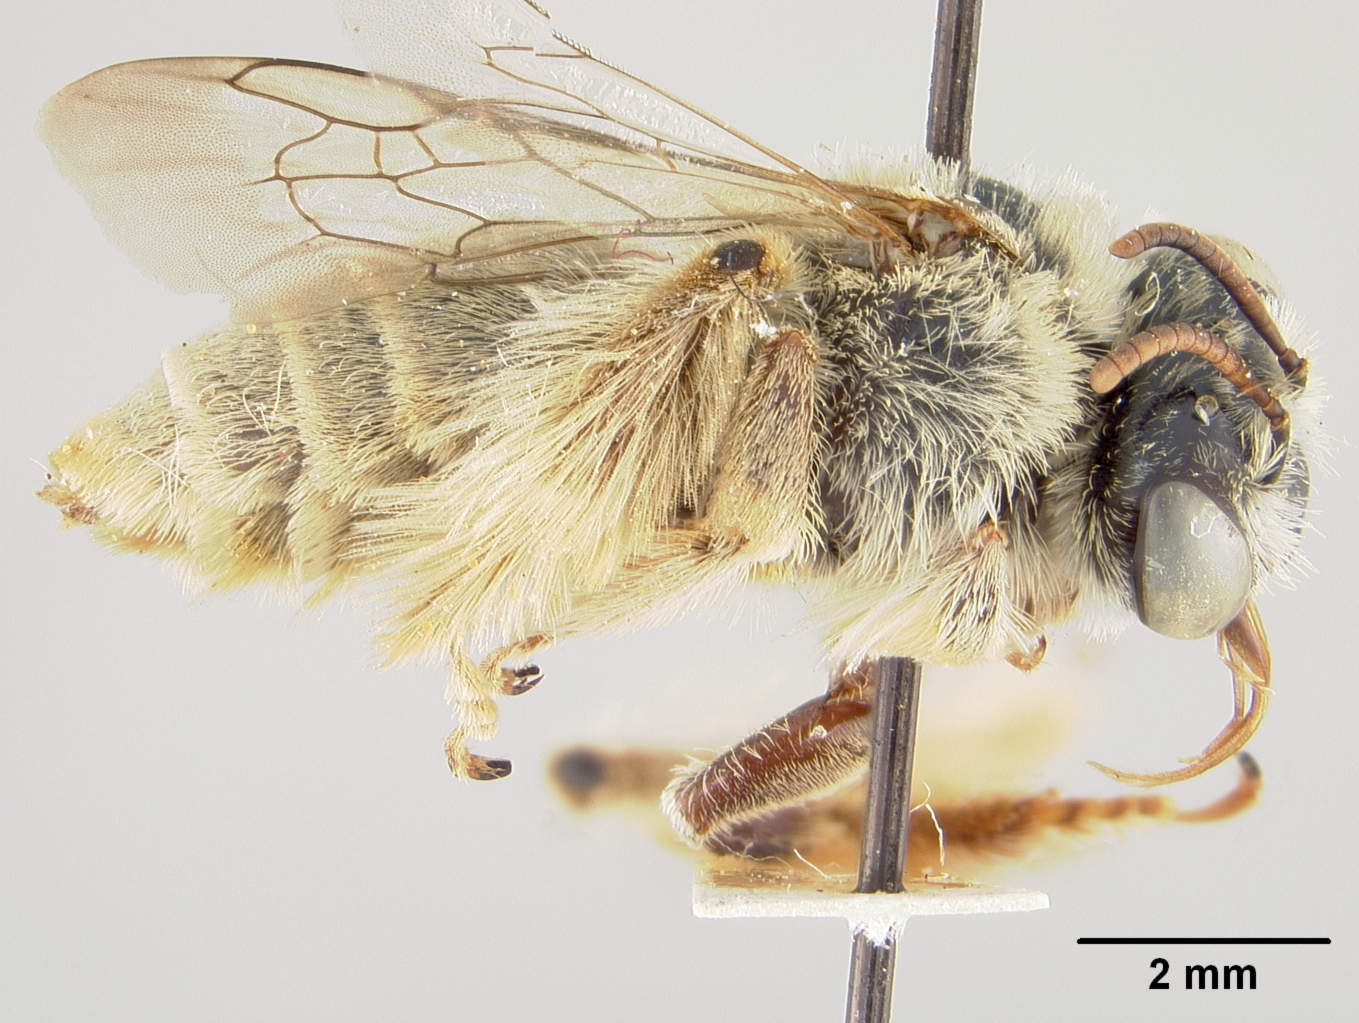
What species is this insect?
Diadasia tropicalis (also Dasiapis tropicalis)
